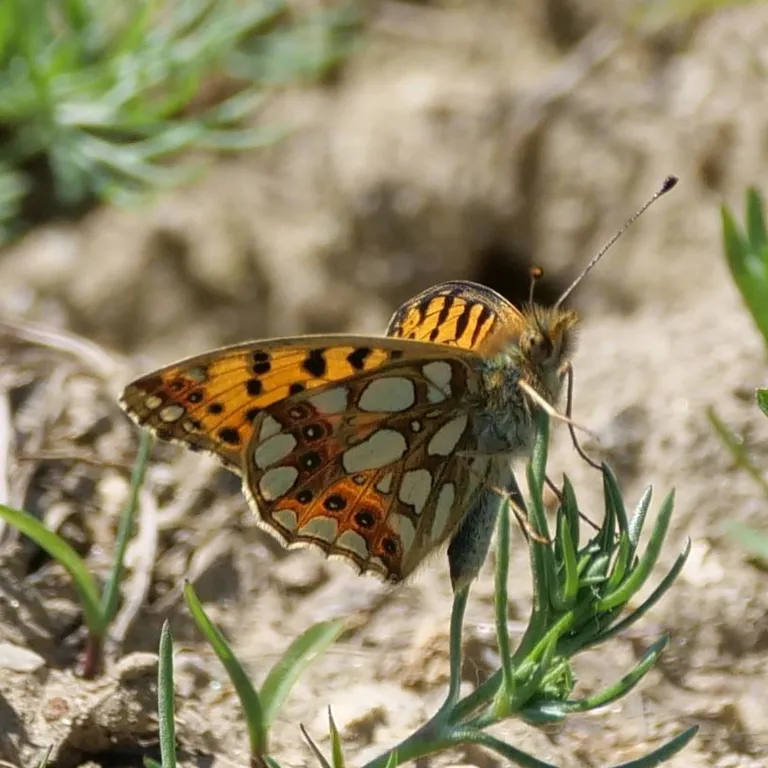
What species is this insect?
Issoria lathonia
